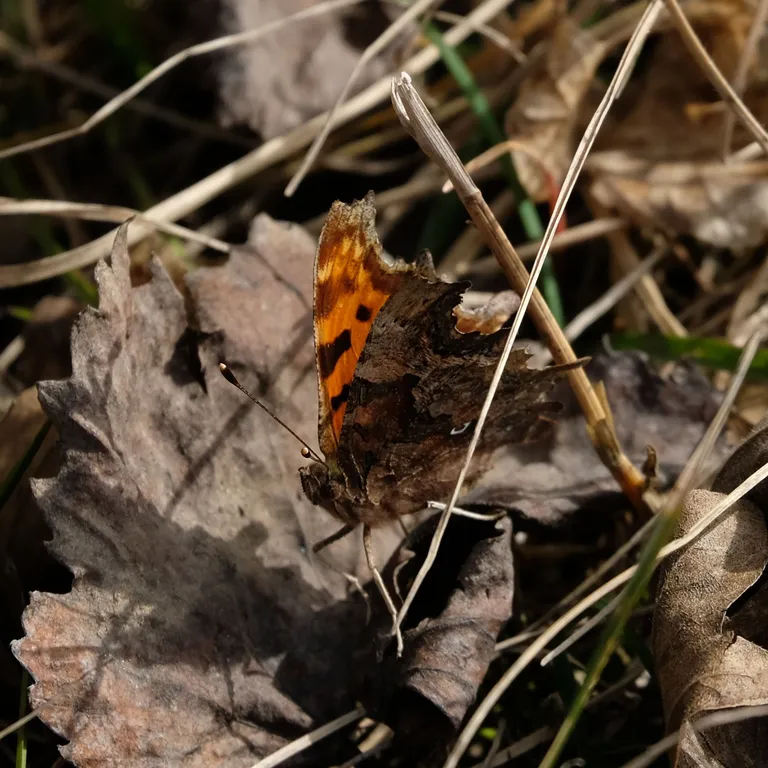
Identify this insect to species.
Polygonia c-album
